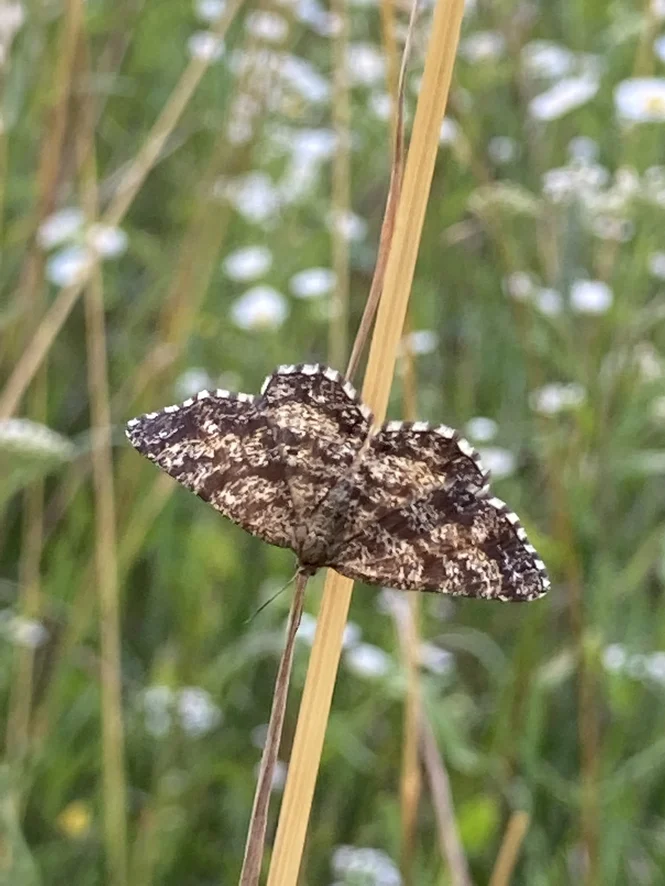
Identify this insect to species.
Ematurga atomaria
